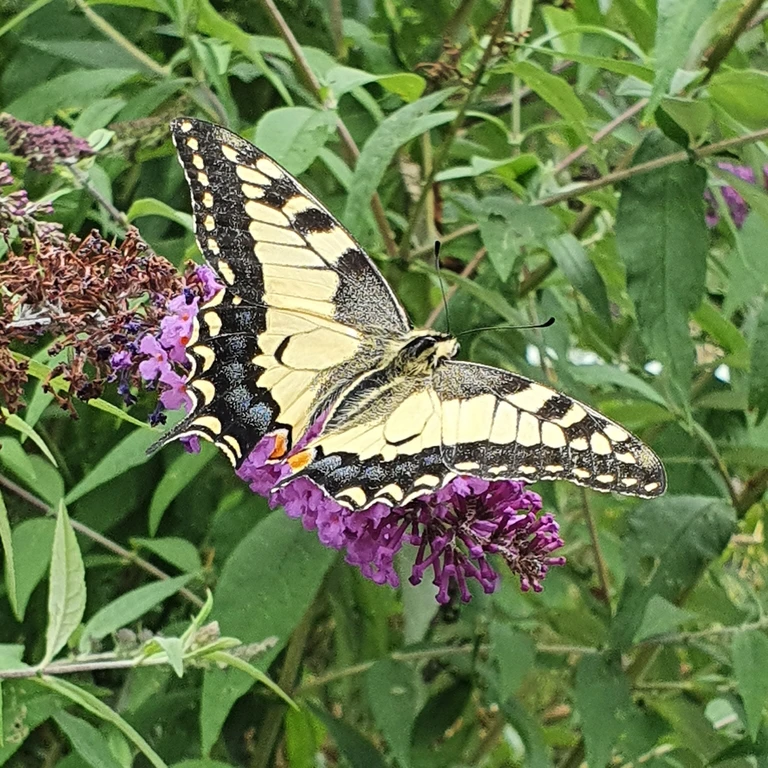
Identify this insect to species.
Papilio machaon
